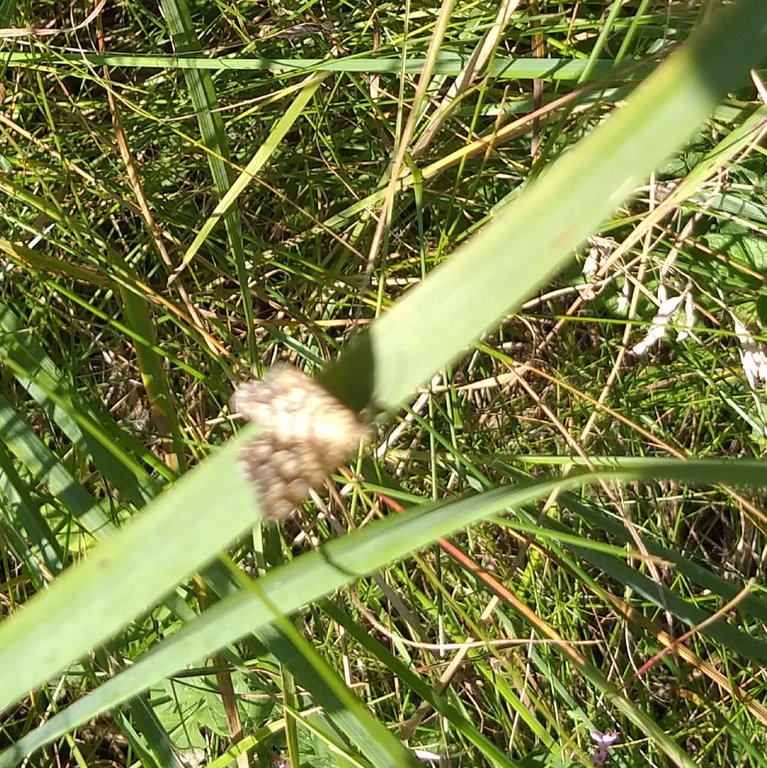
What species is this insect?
Chiasmia clathrata
